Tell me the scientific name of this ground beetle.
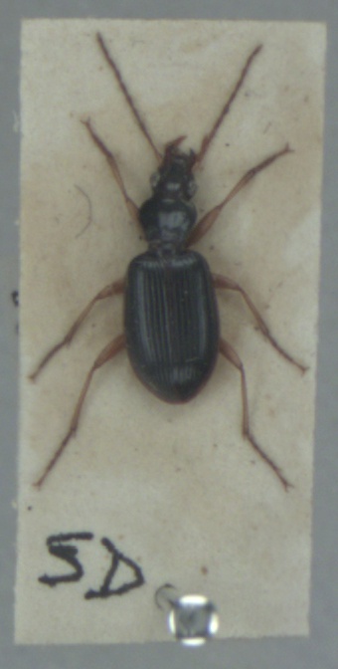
Paranchus albipes
